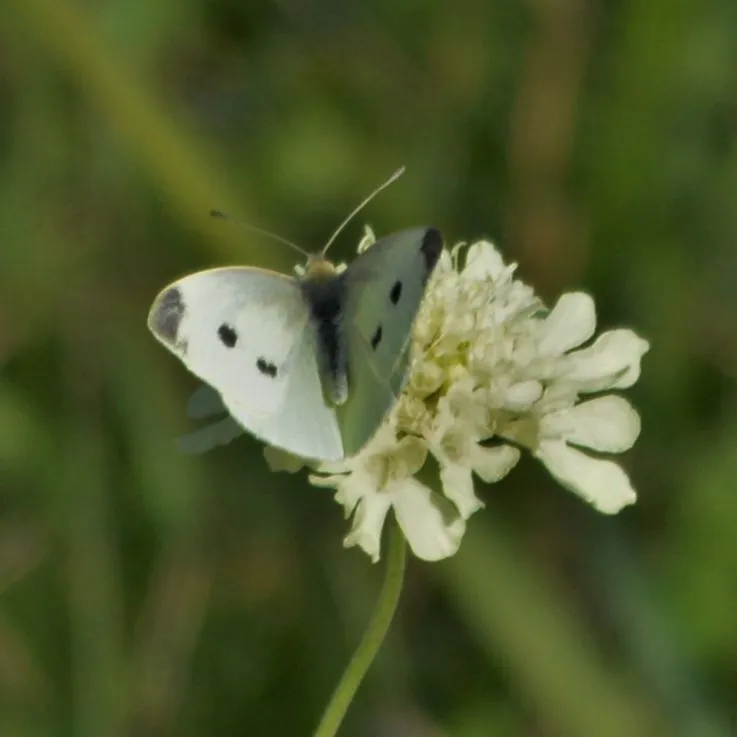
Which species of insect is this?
Pieris rapae
